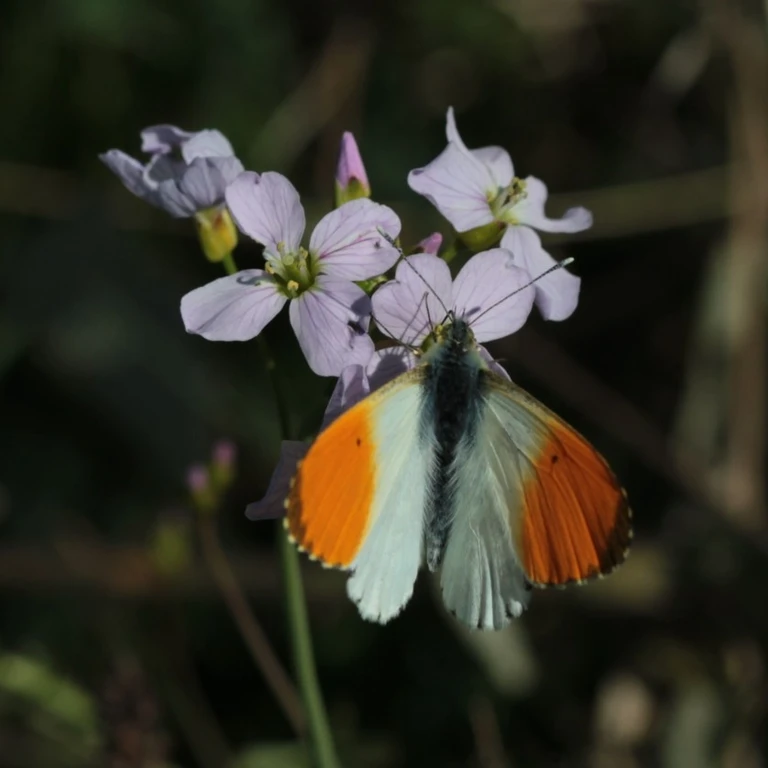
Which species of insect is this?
Anthocharis cardamines
